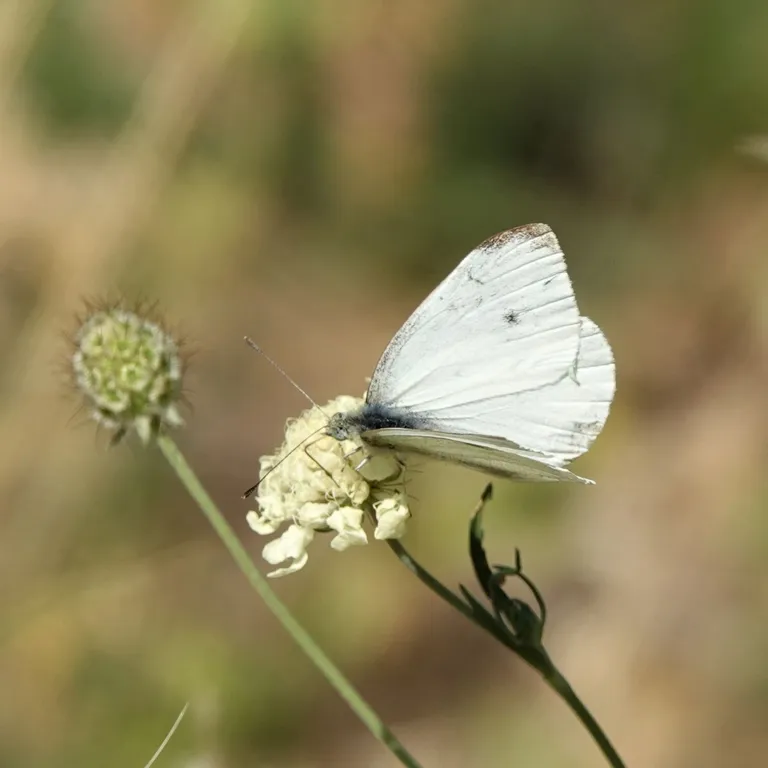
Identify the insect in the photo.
Pieris rapae
